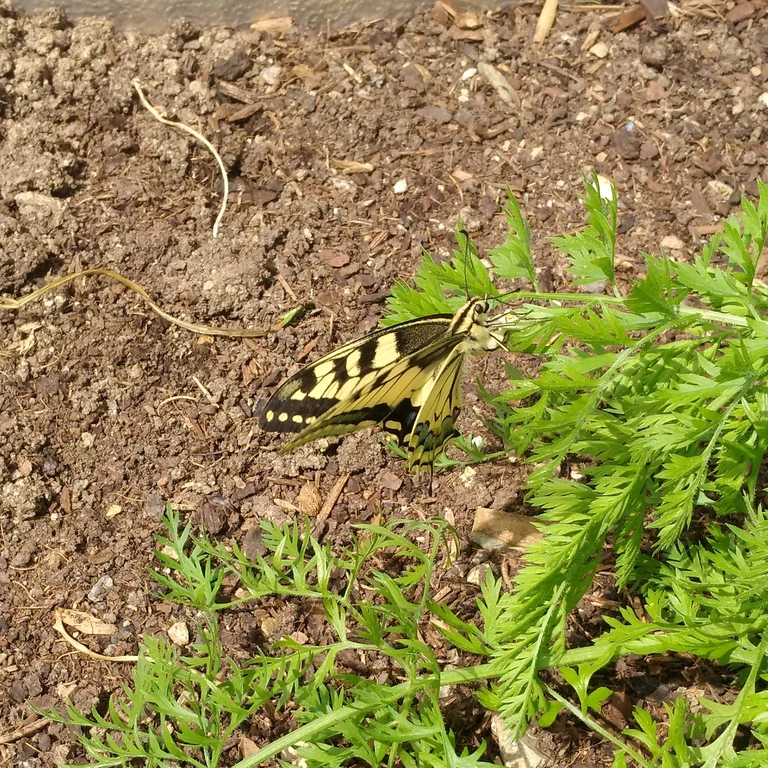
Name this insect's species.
Papilio machaon
